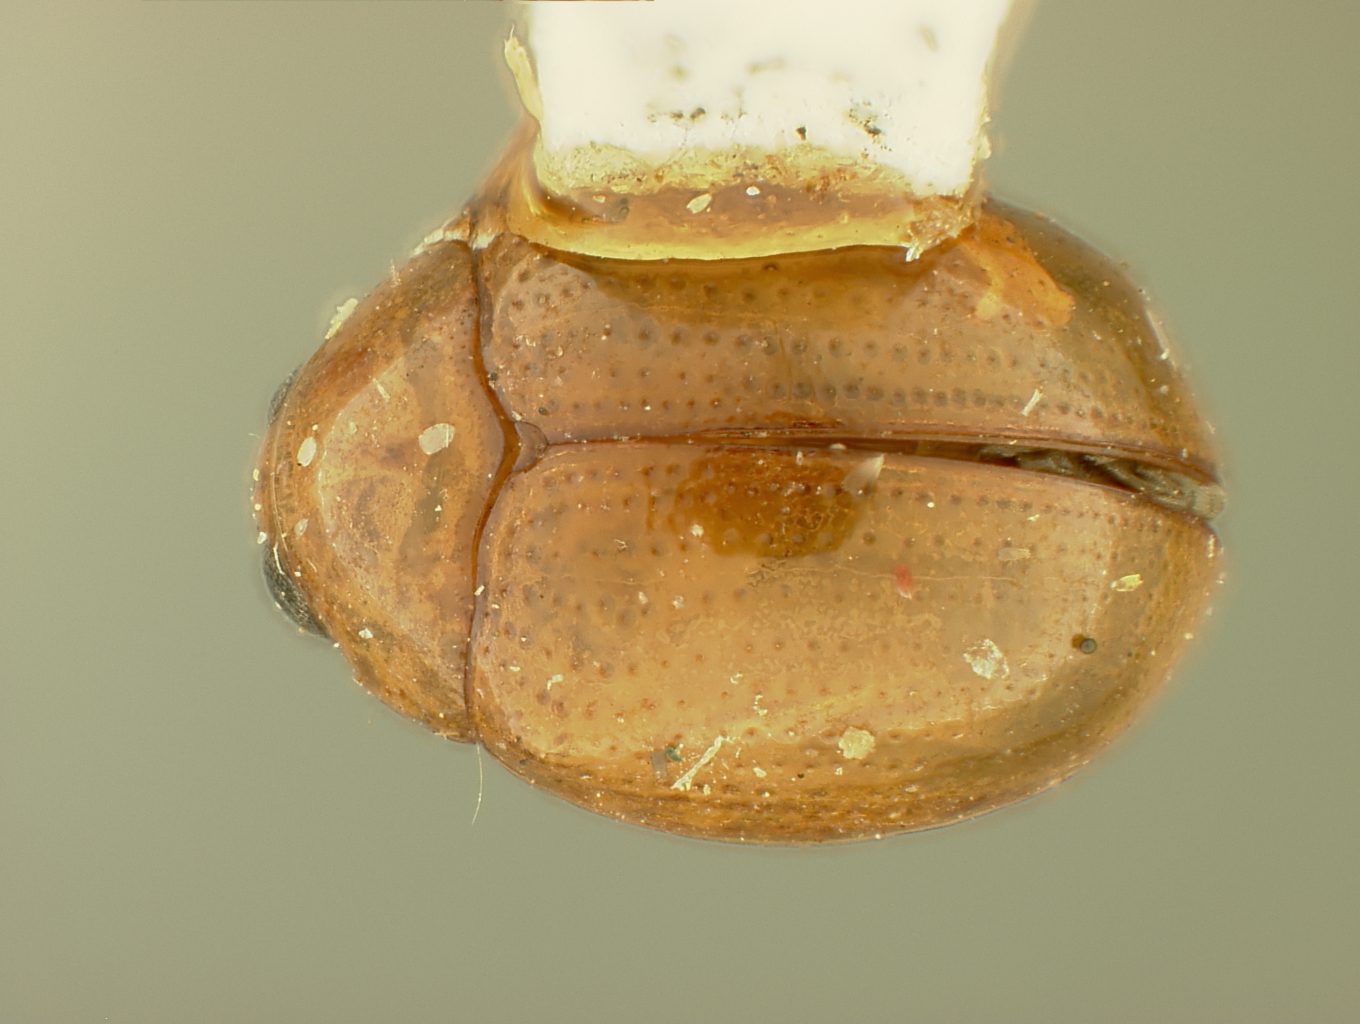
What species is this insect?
Schenklingia yoshinoi
